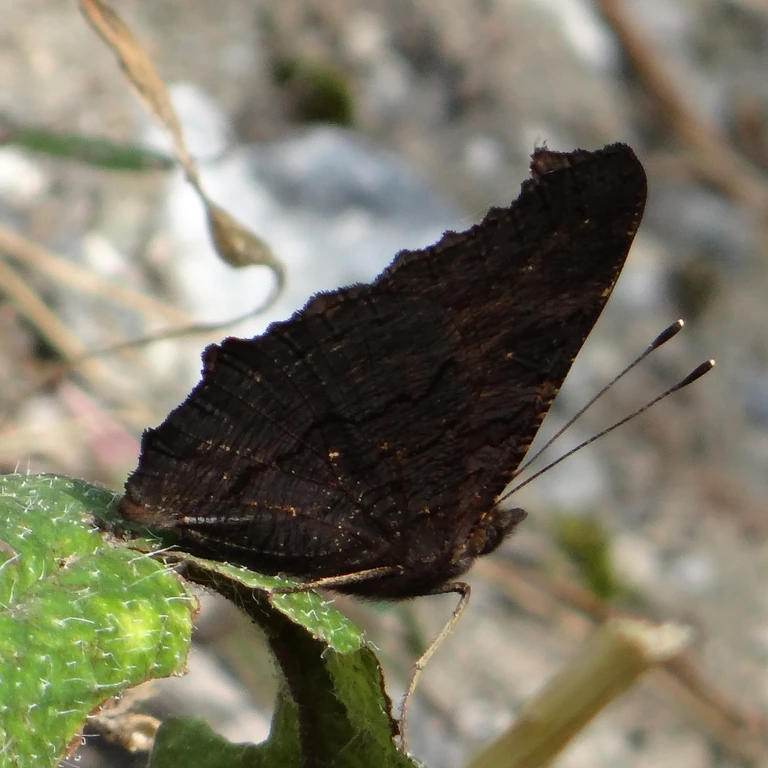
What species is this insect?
Aglais io
